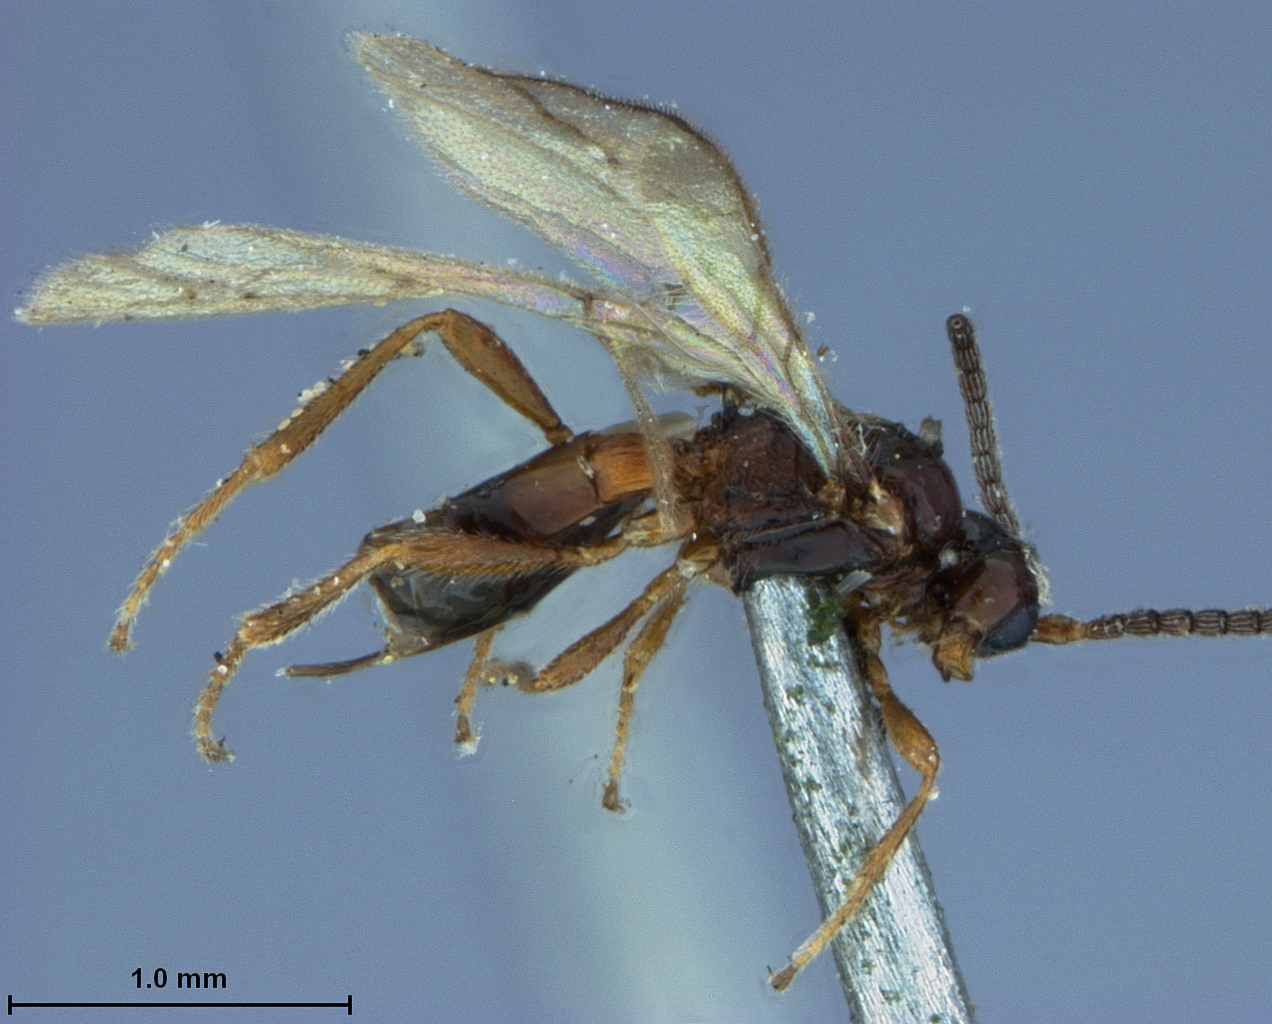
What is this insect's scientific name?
Delocarpa sitkensis
